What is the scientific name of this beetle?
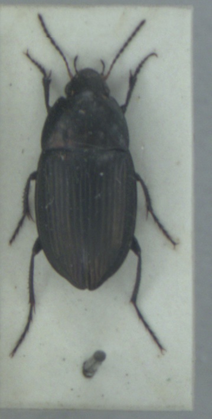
Amara eurynota
